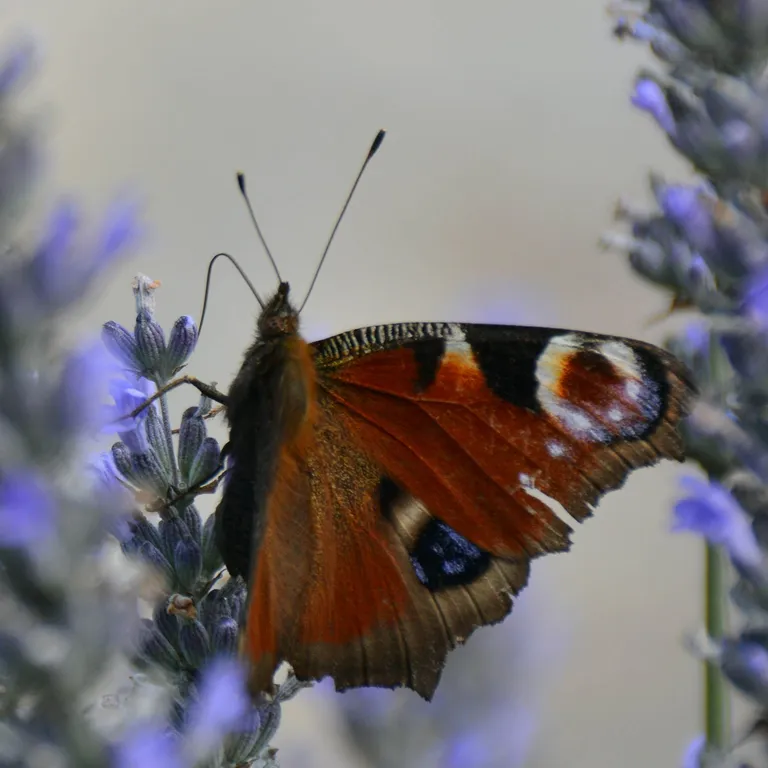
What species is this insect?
Aglais io
